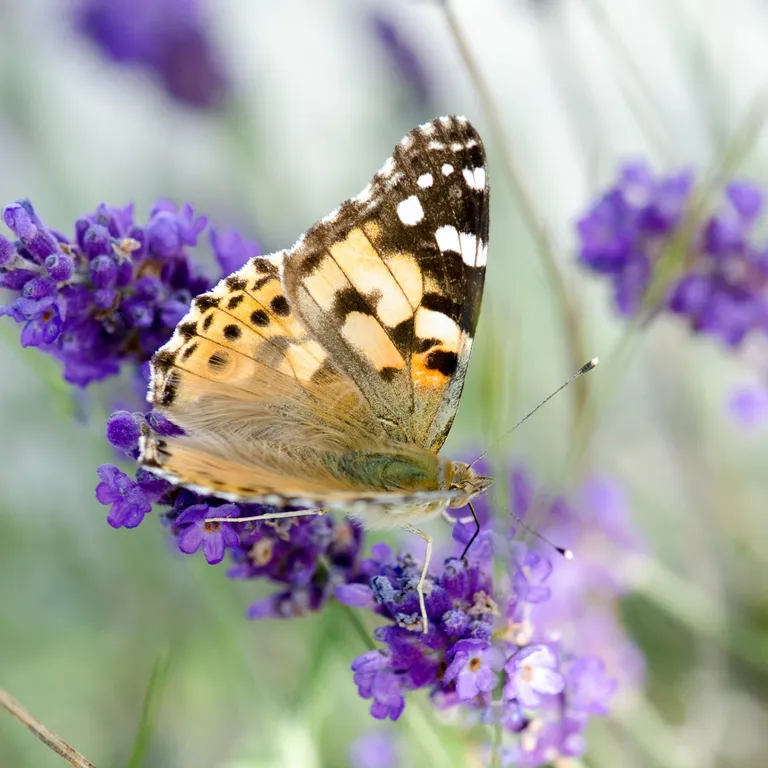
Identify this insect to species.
Vanessa cardui
